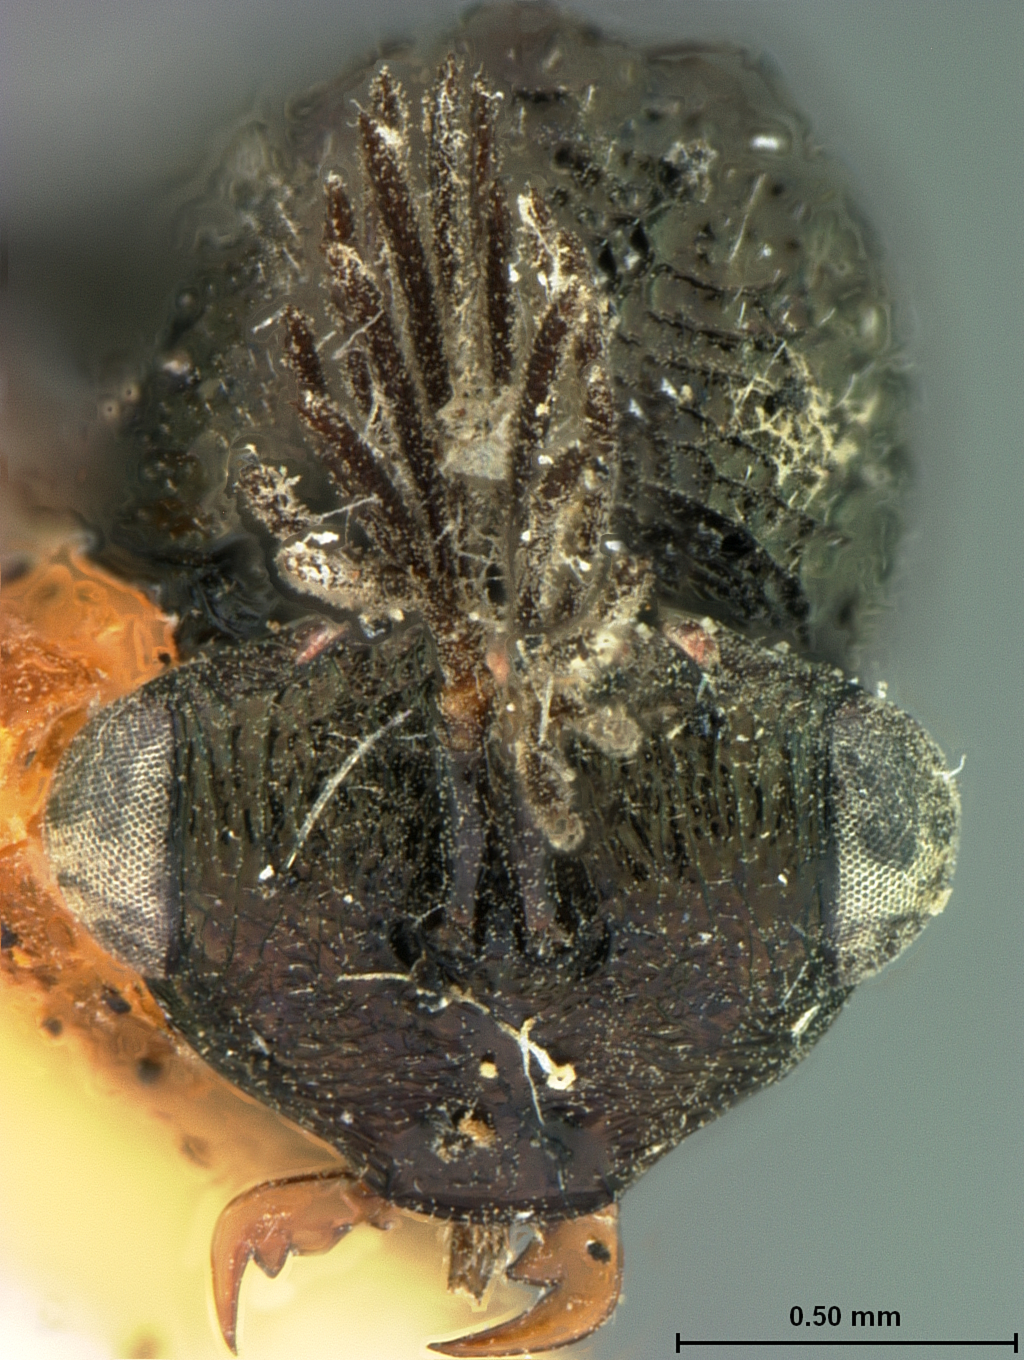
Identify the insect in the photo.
Thoracantha floridana
